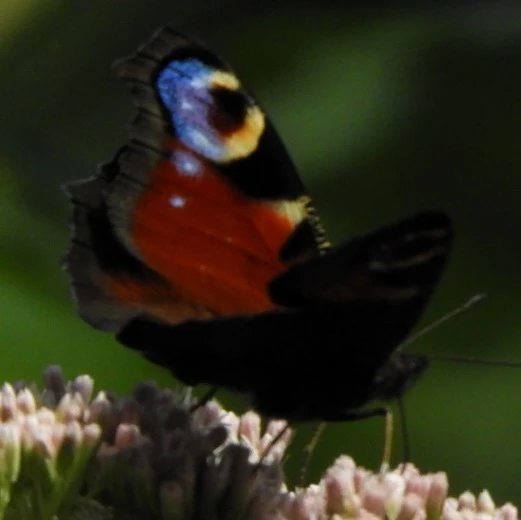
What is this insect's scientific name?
Aglais io
